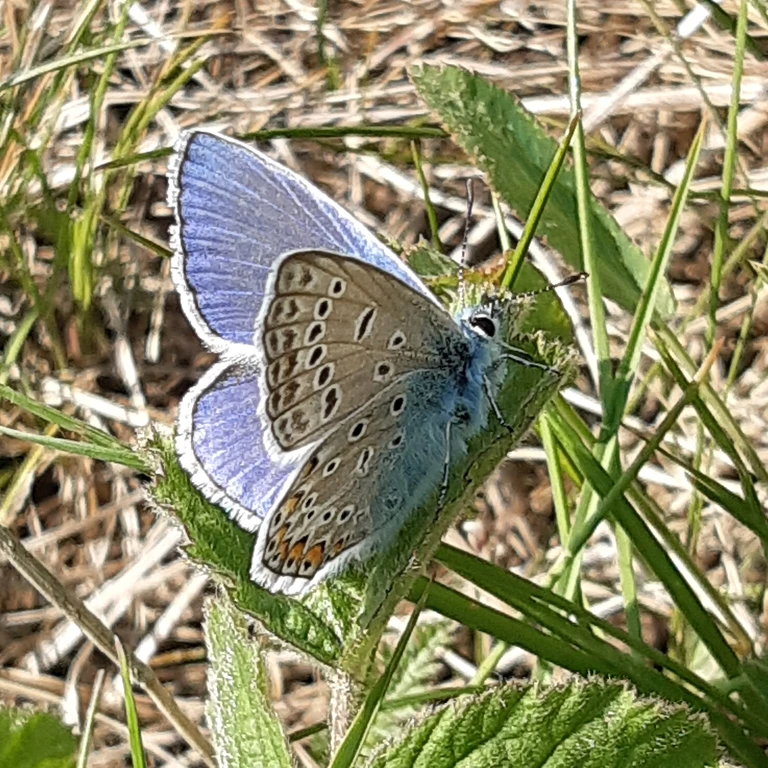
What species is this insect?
Polyommatus icarus
